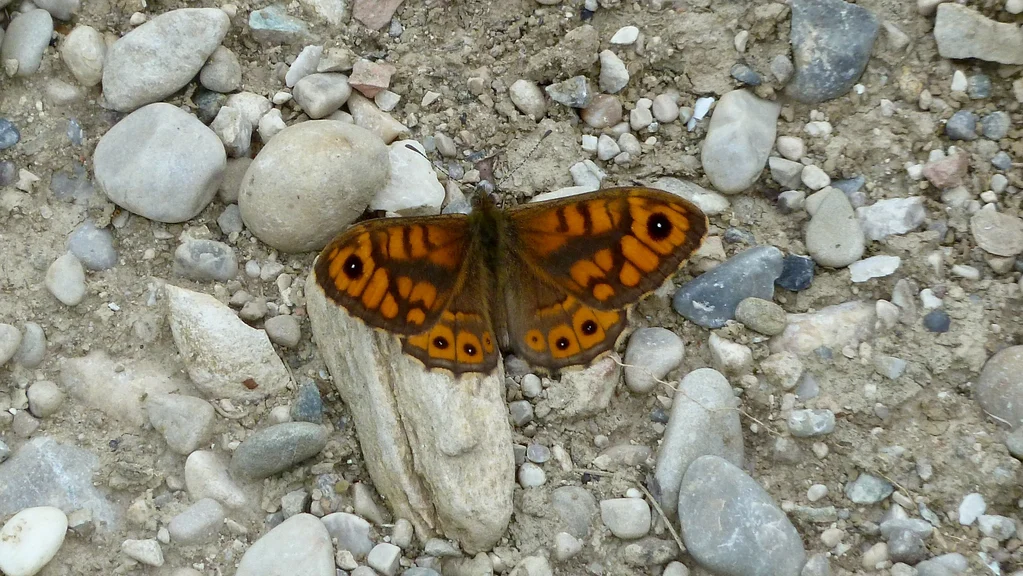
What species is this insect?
Lasiommata megera (also Pararge megera)
